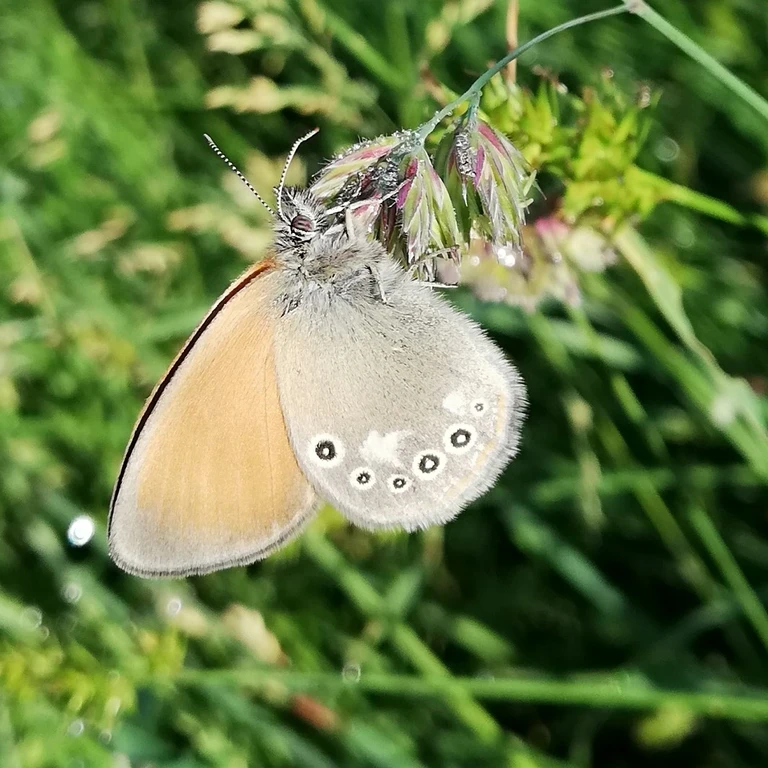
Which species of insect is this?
Coenonympha glycerion (also Coenonympha iphis)
